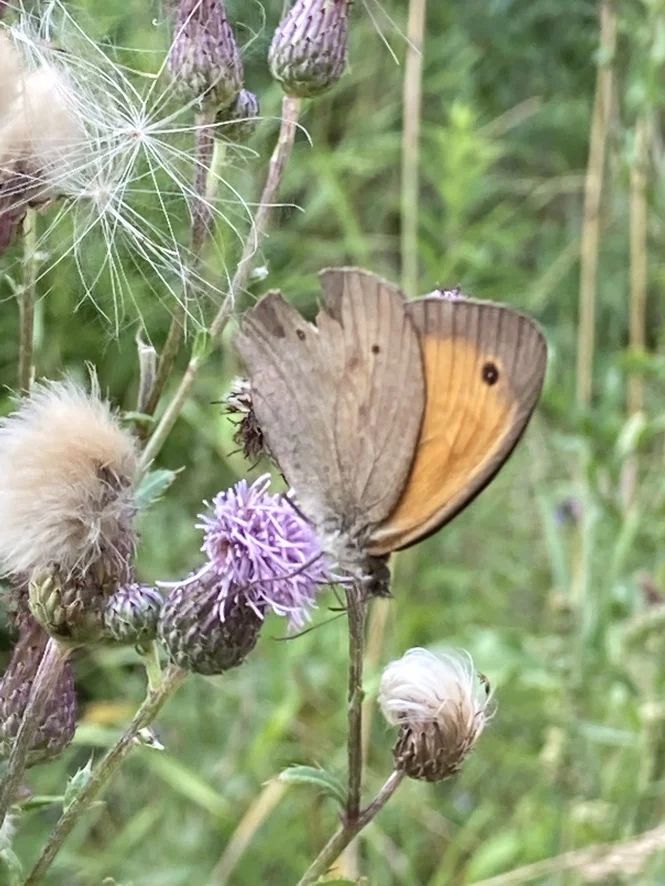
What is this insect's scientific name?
Maniola jurtina
